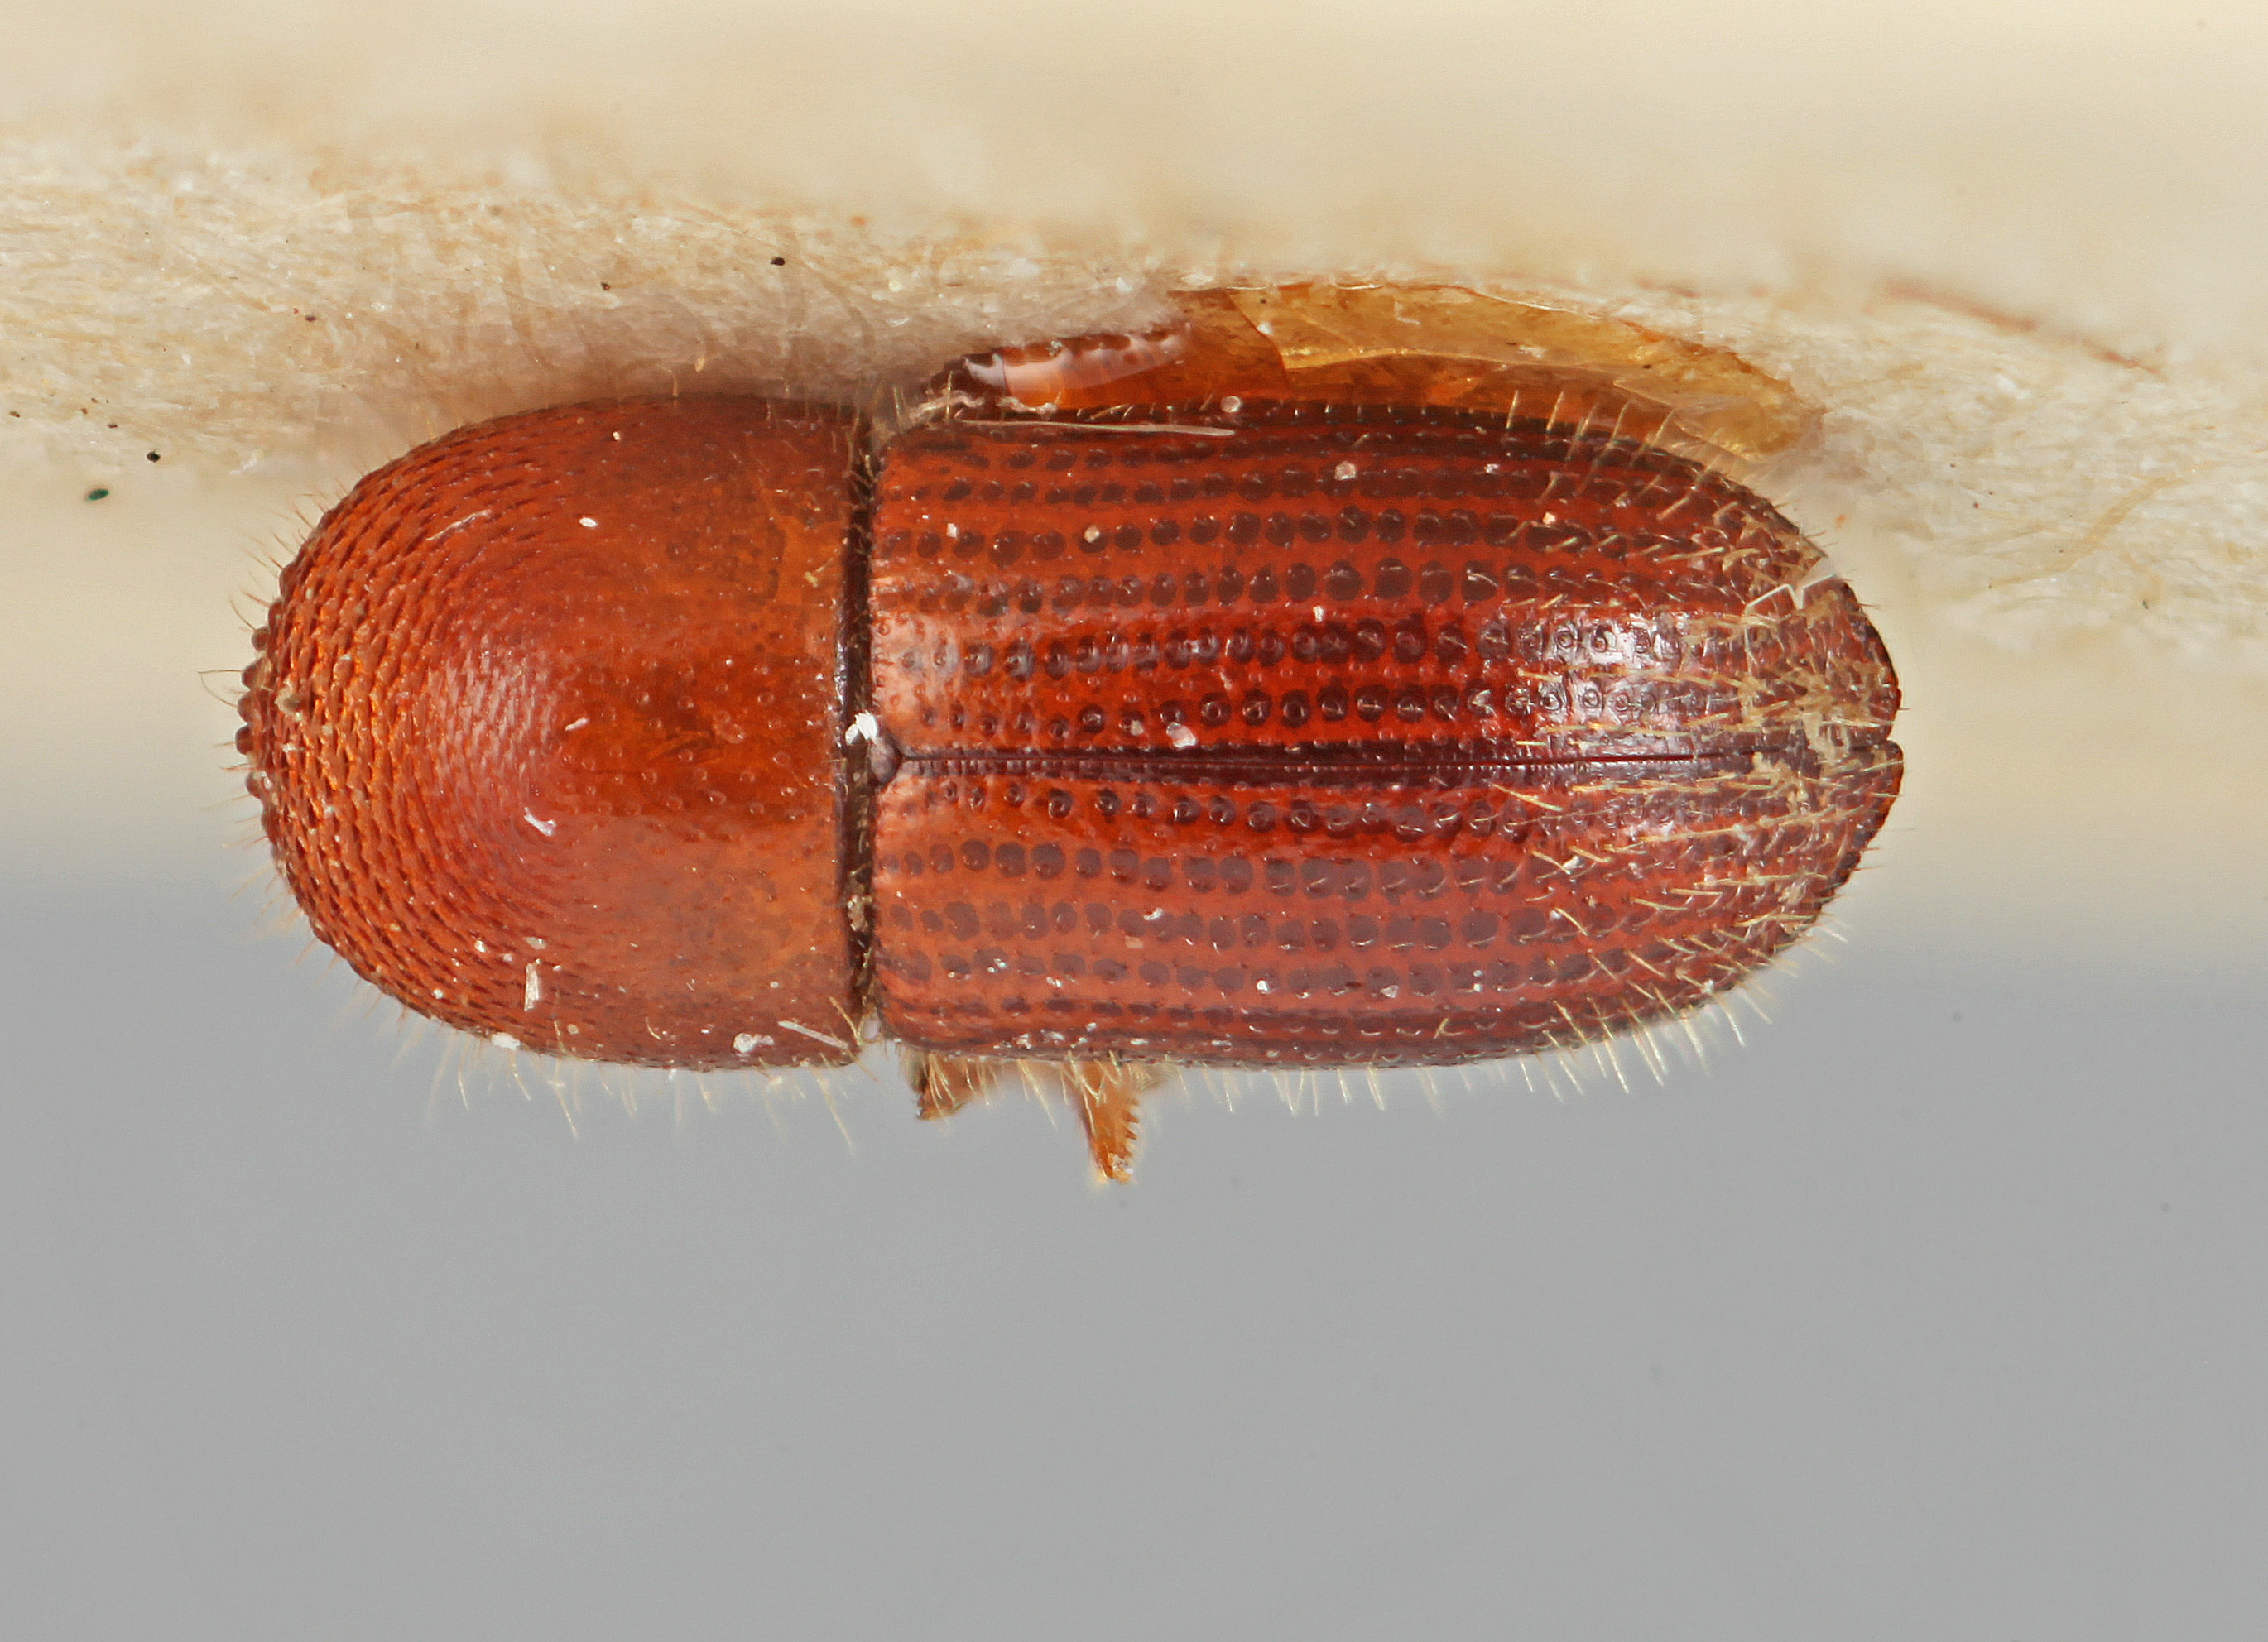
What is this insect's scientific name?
Xyleborus ricini
